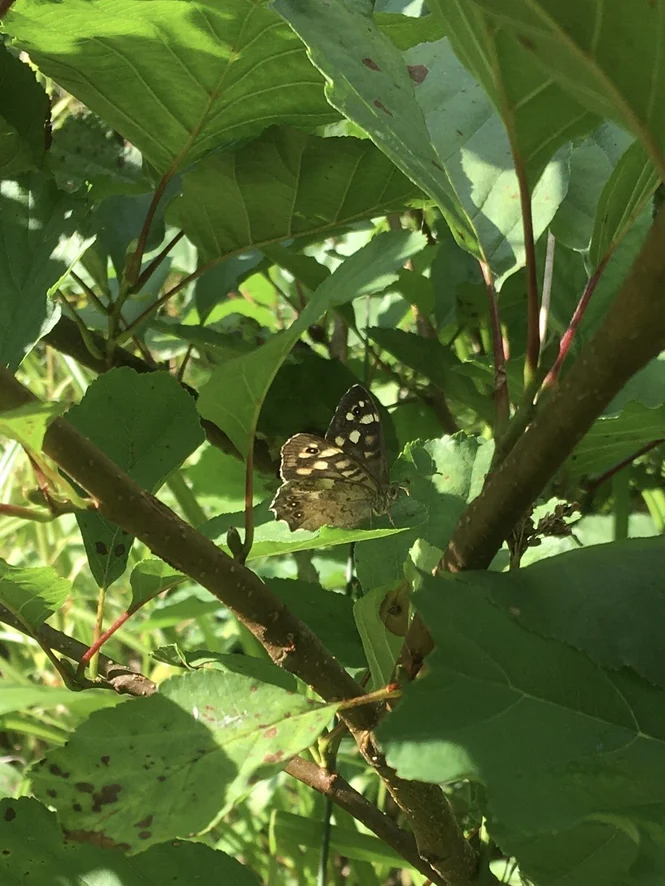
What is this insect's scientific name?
Pararge aegeria
